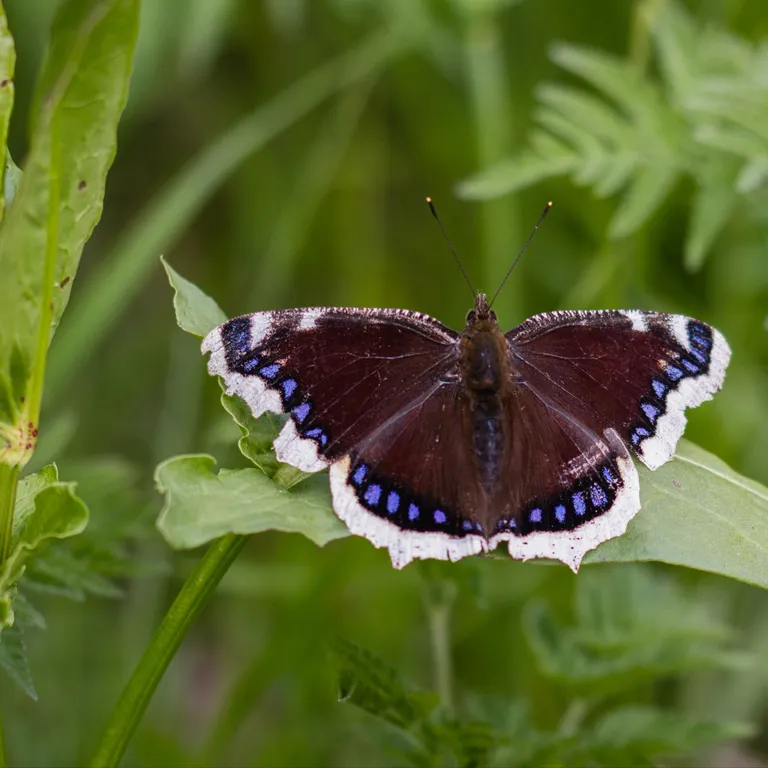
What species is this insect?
Nymphalis antiopa
